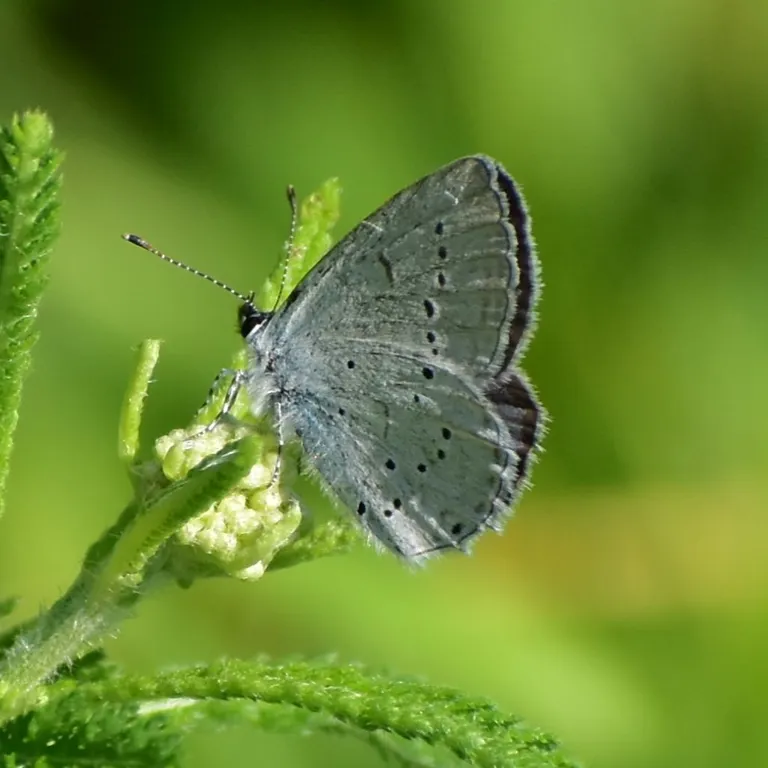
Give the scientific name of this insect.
Cupido decolorata (also Elkalyce decolorata)
